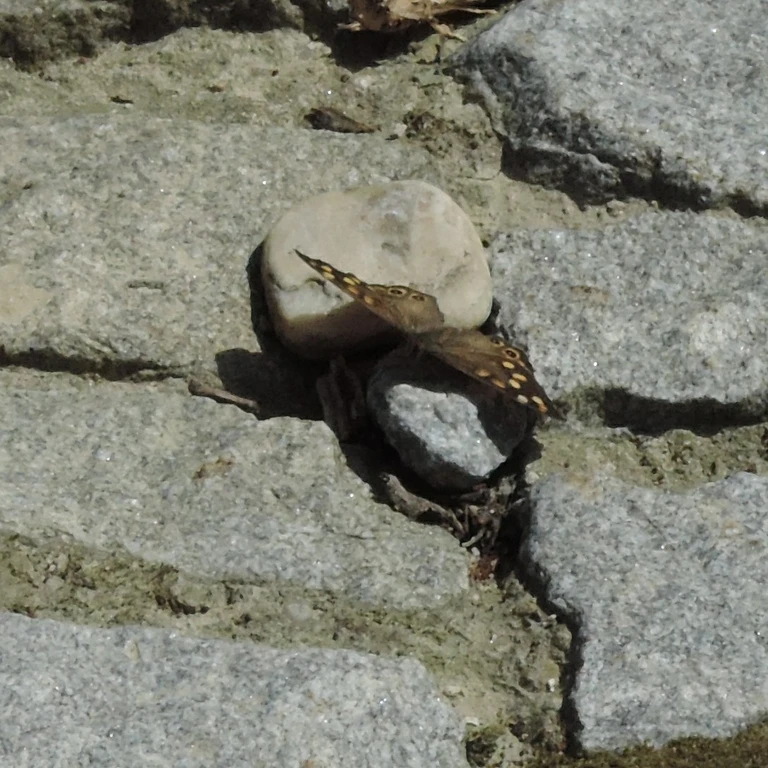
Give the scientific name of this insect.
Pararge aegeria
